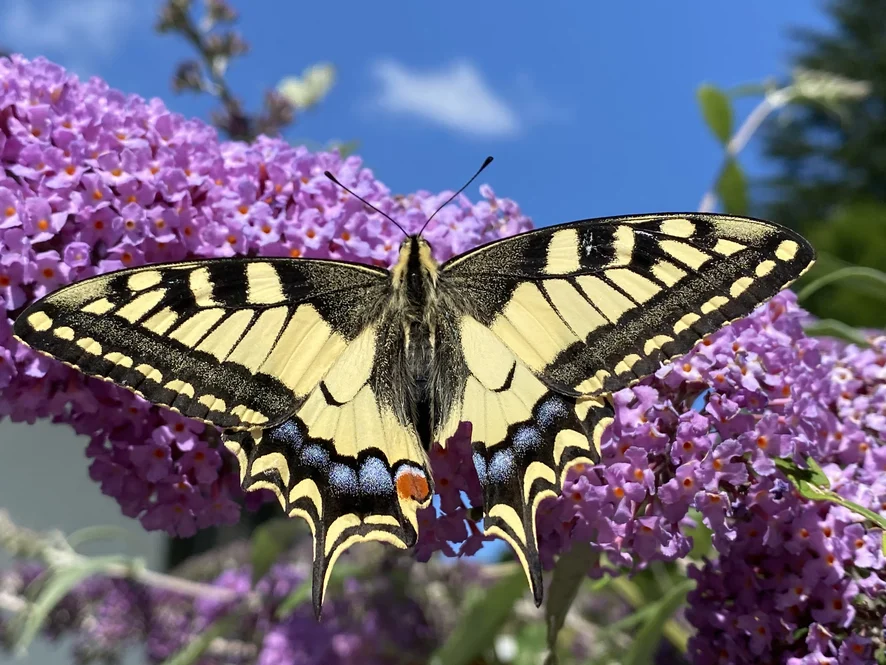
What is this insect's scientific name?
Papilio machaon
